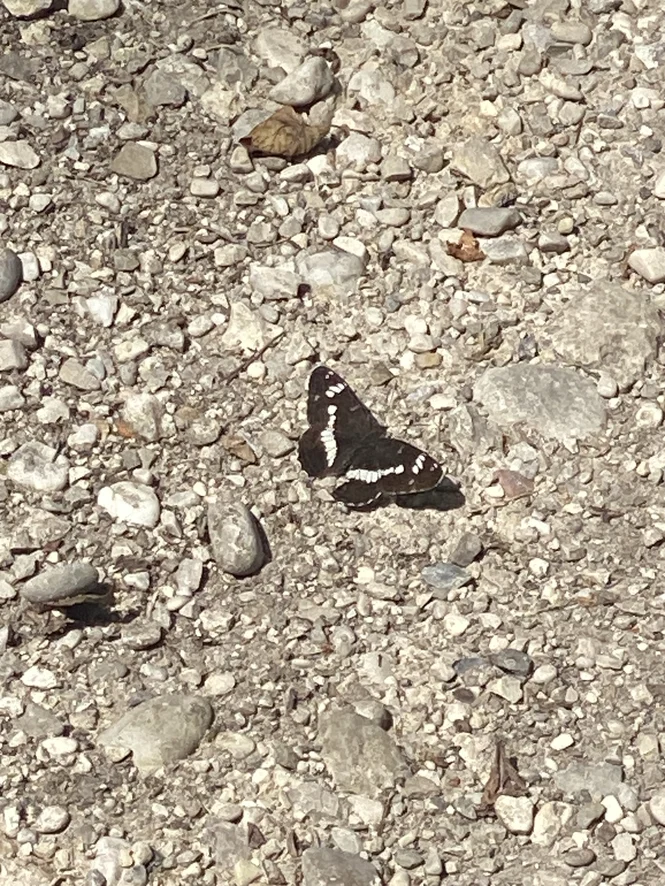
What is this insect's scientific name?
Limenitis camilla (also Ladoga camilla)
